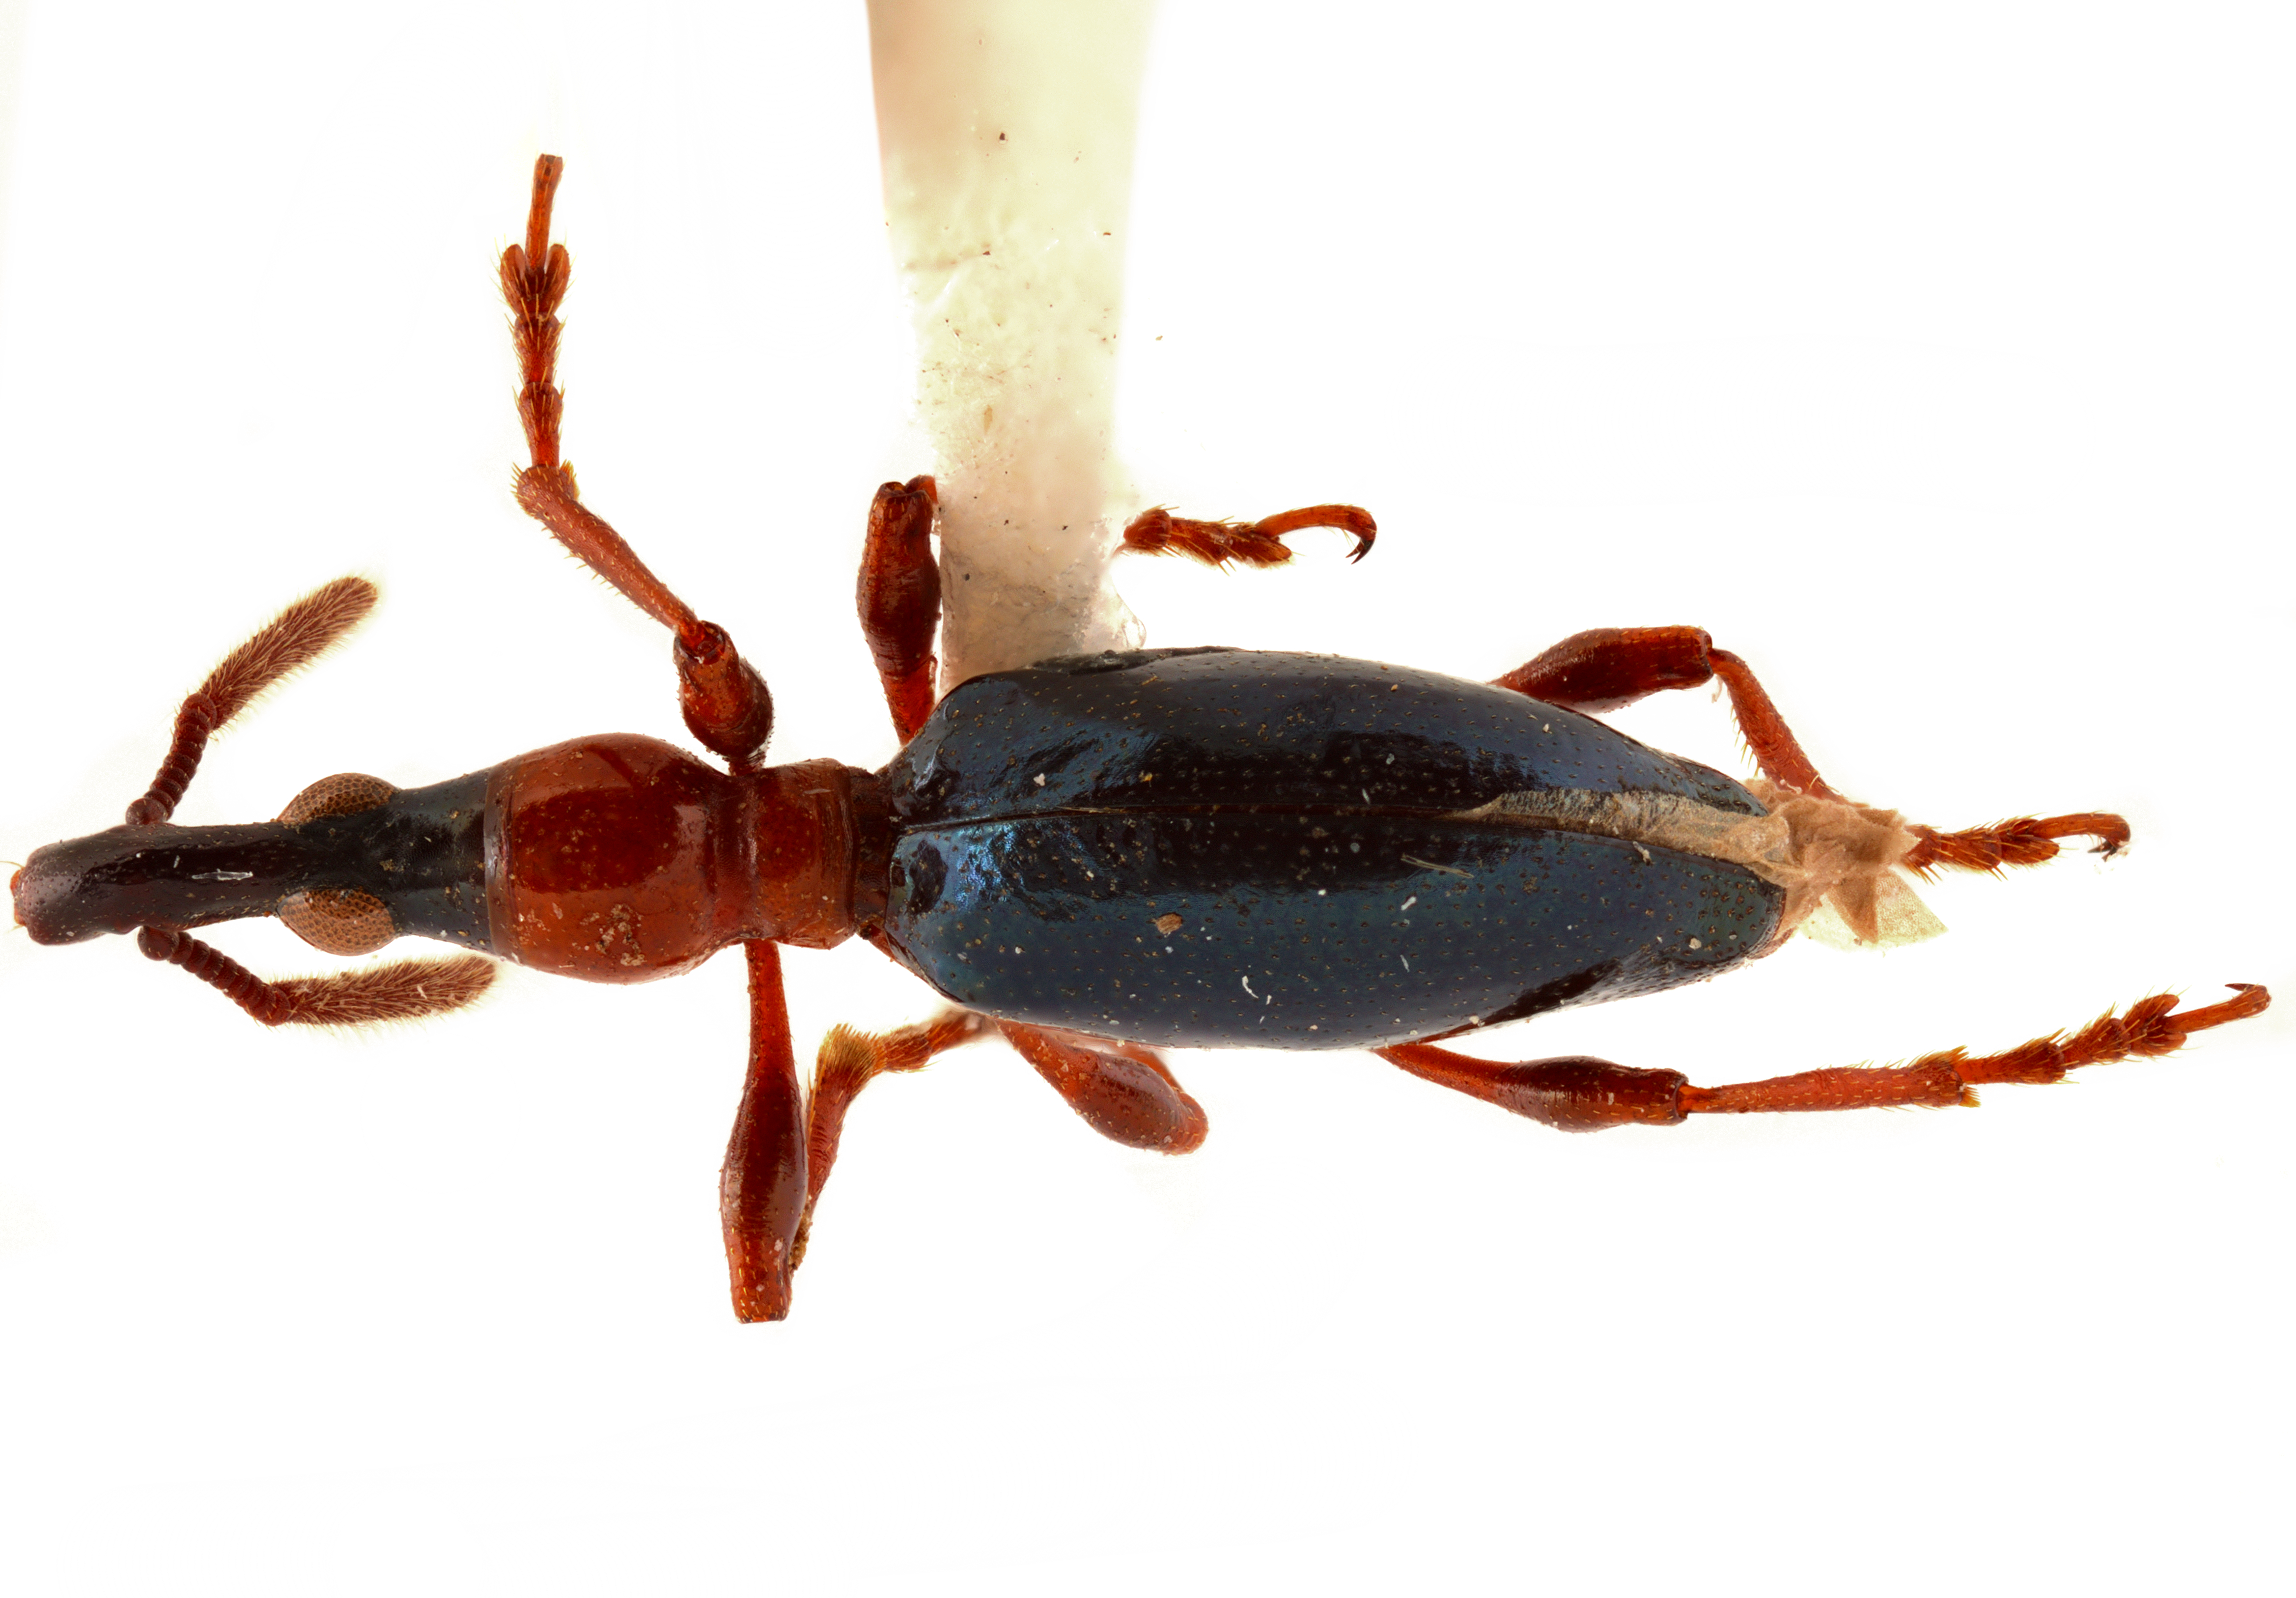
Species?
Cylas formicarius
